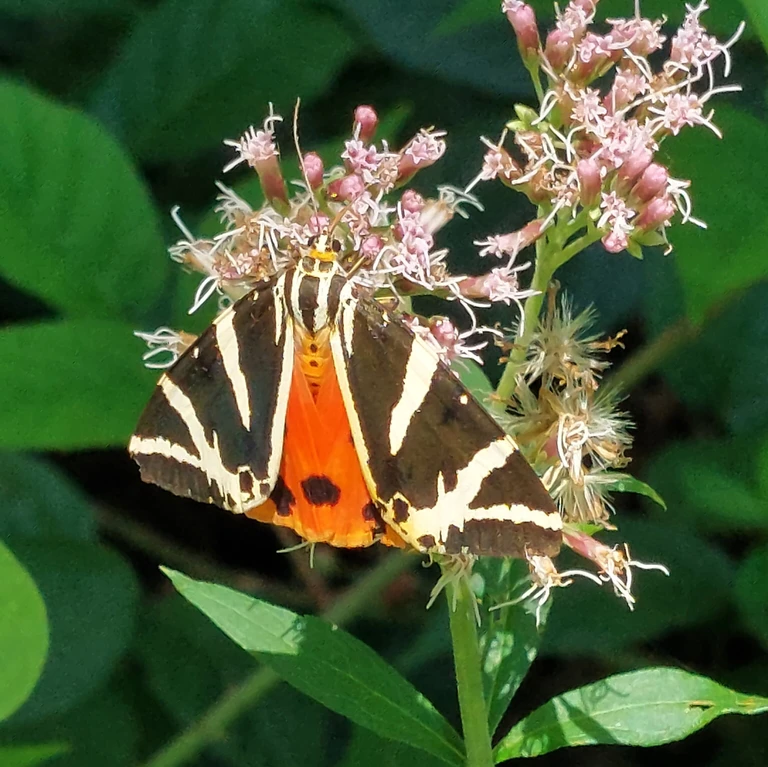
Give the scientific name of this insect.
Euplagia quadripunctaria
